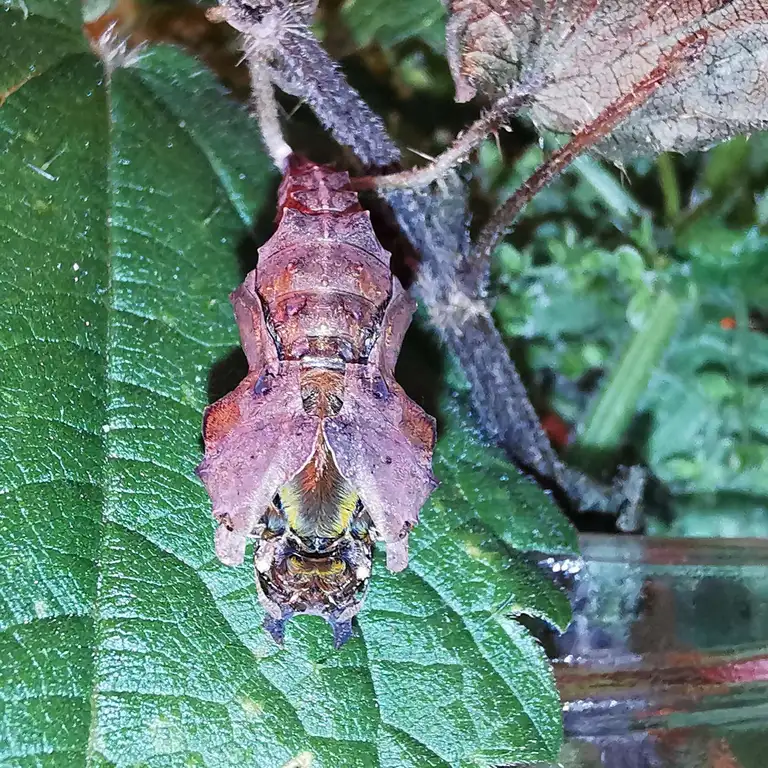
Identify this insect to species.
Polygonia c-album
